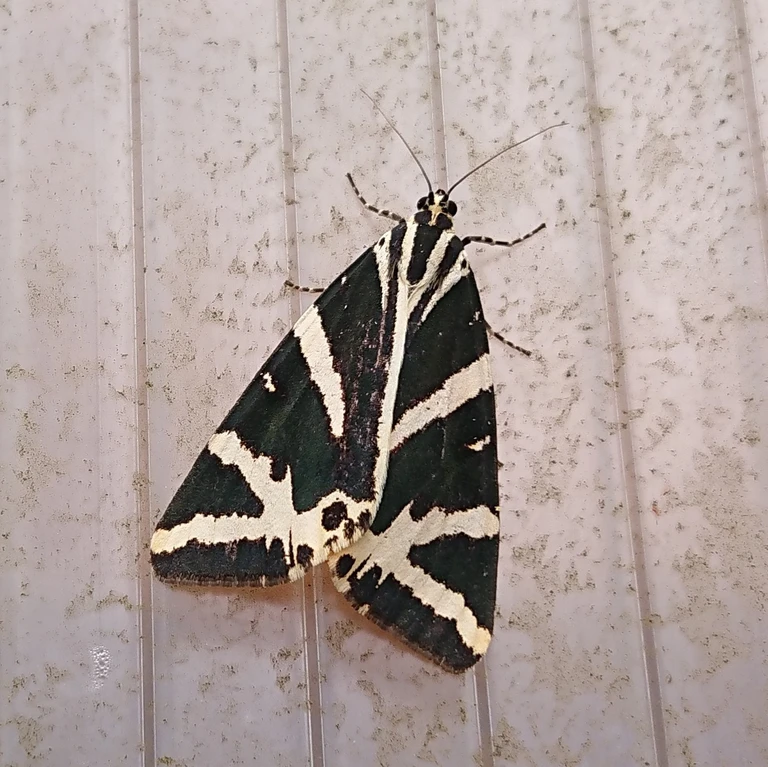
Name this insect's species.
Euplagia quadripunctaria
